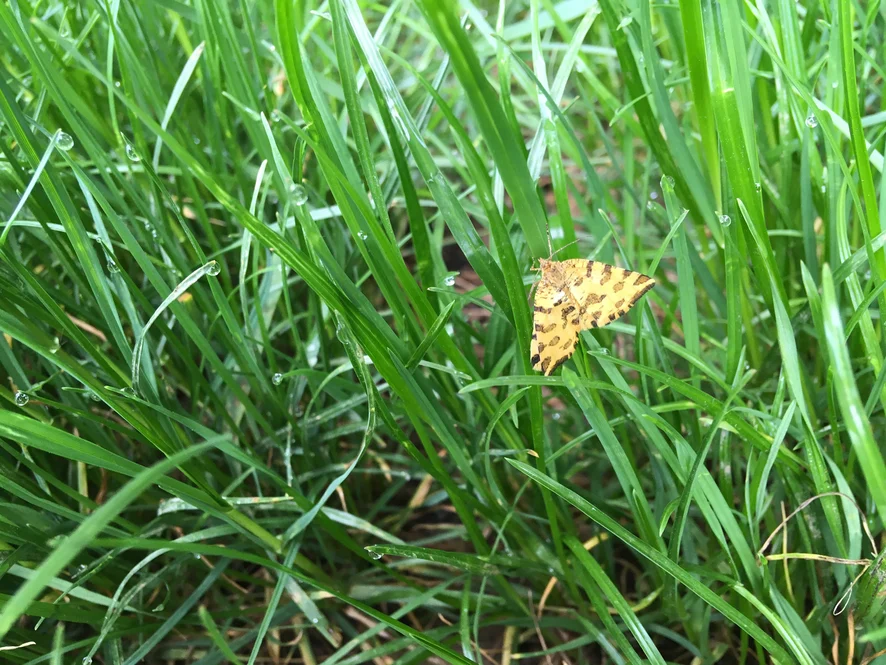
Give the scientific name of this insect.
Pseudopanthera macularia
